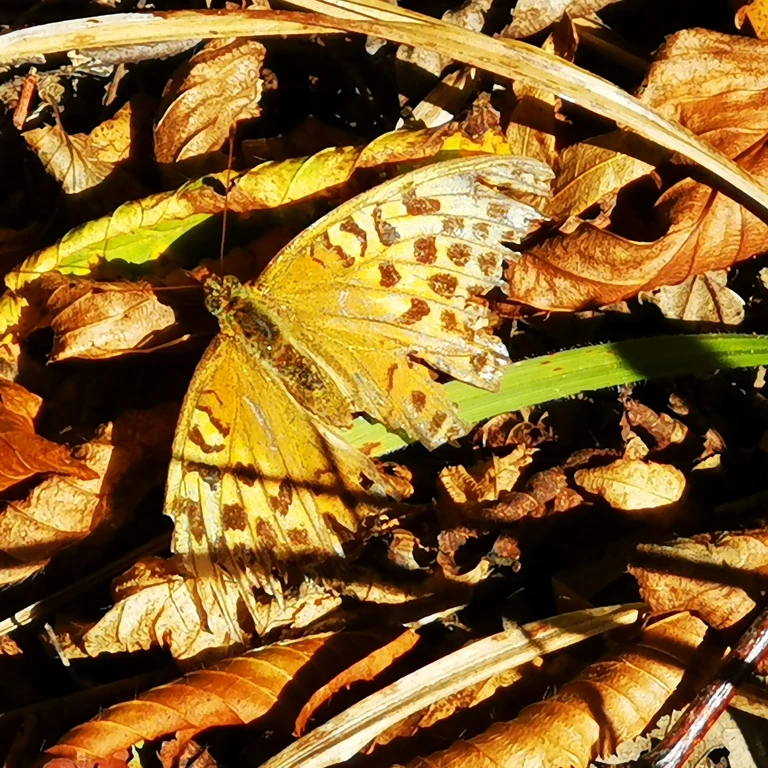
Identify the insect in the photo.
Argynnis paphia
